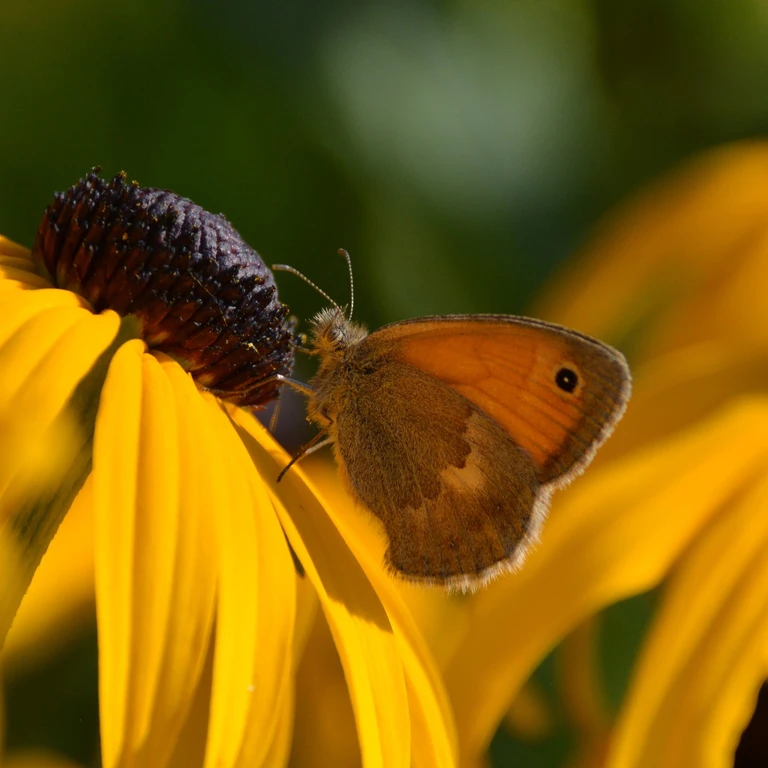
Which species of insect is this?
Coenonympha pamphilus
